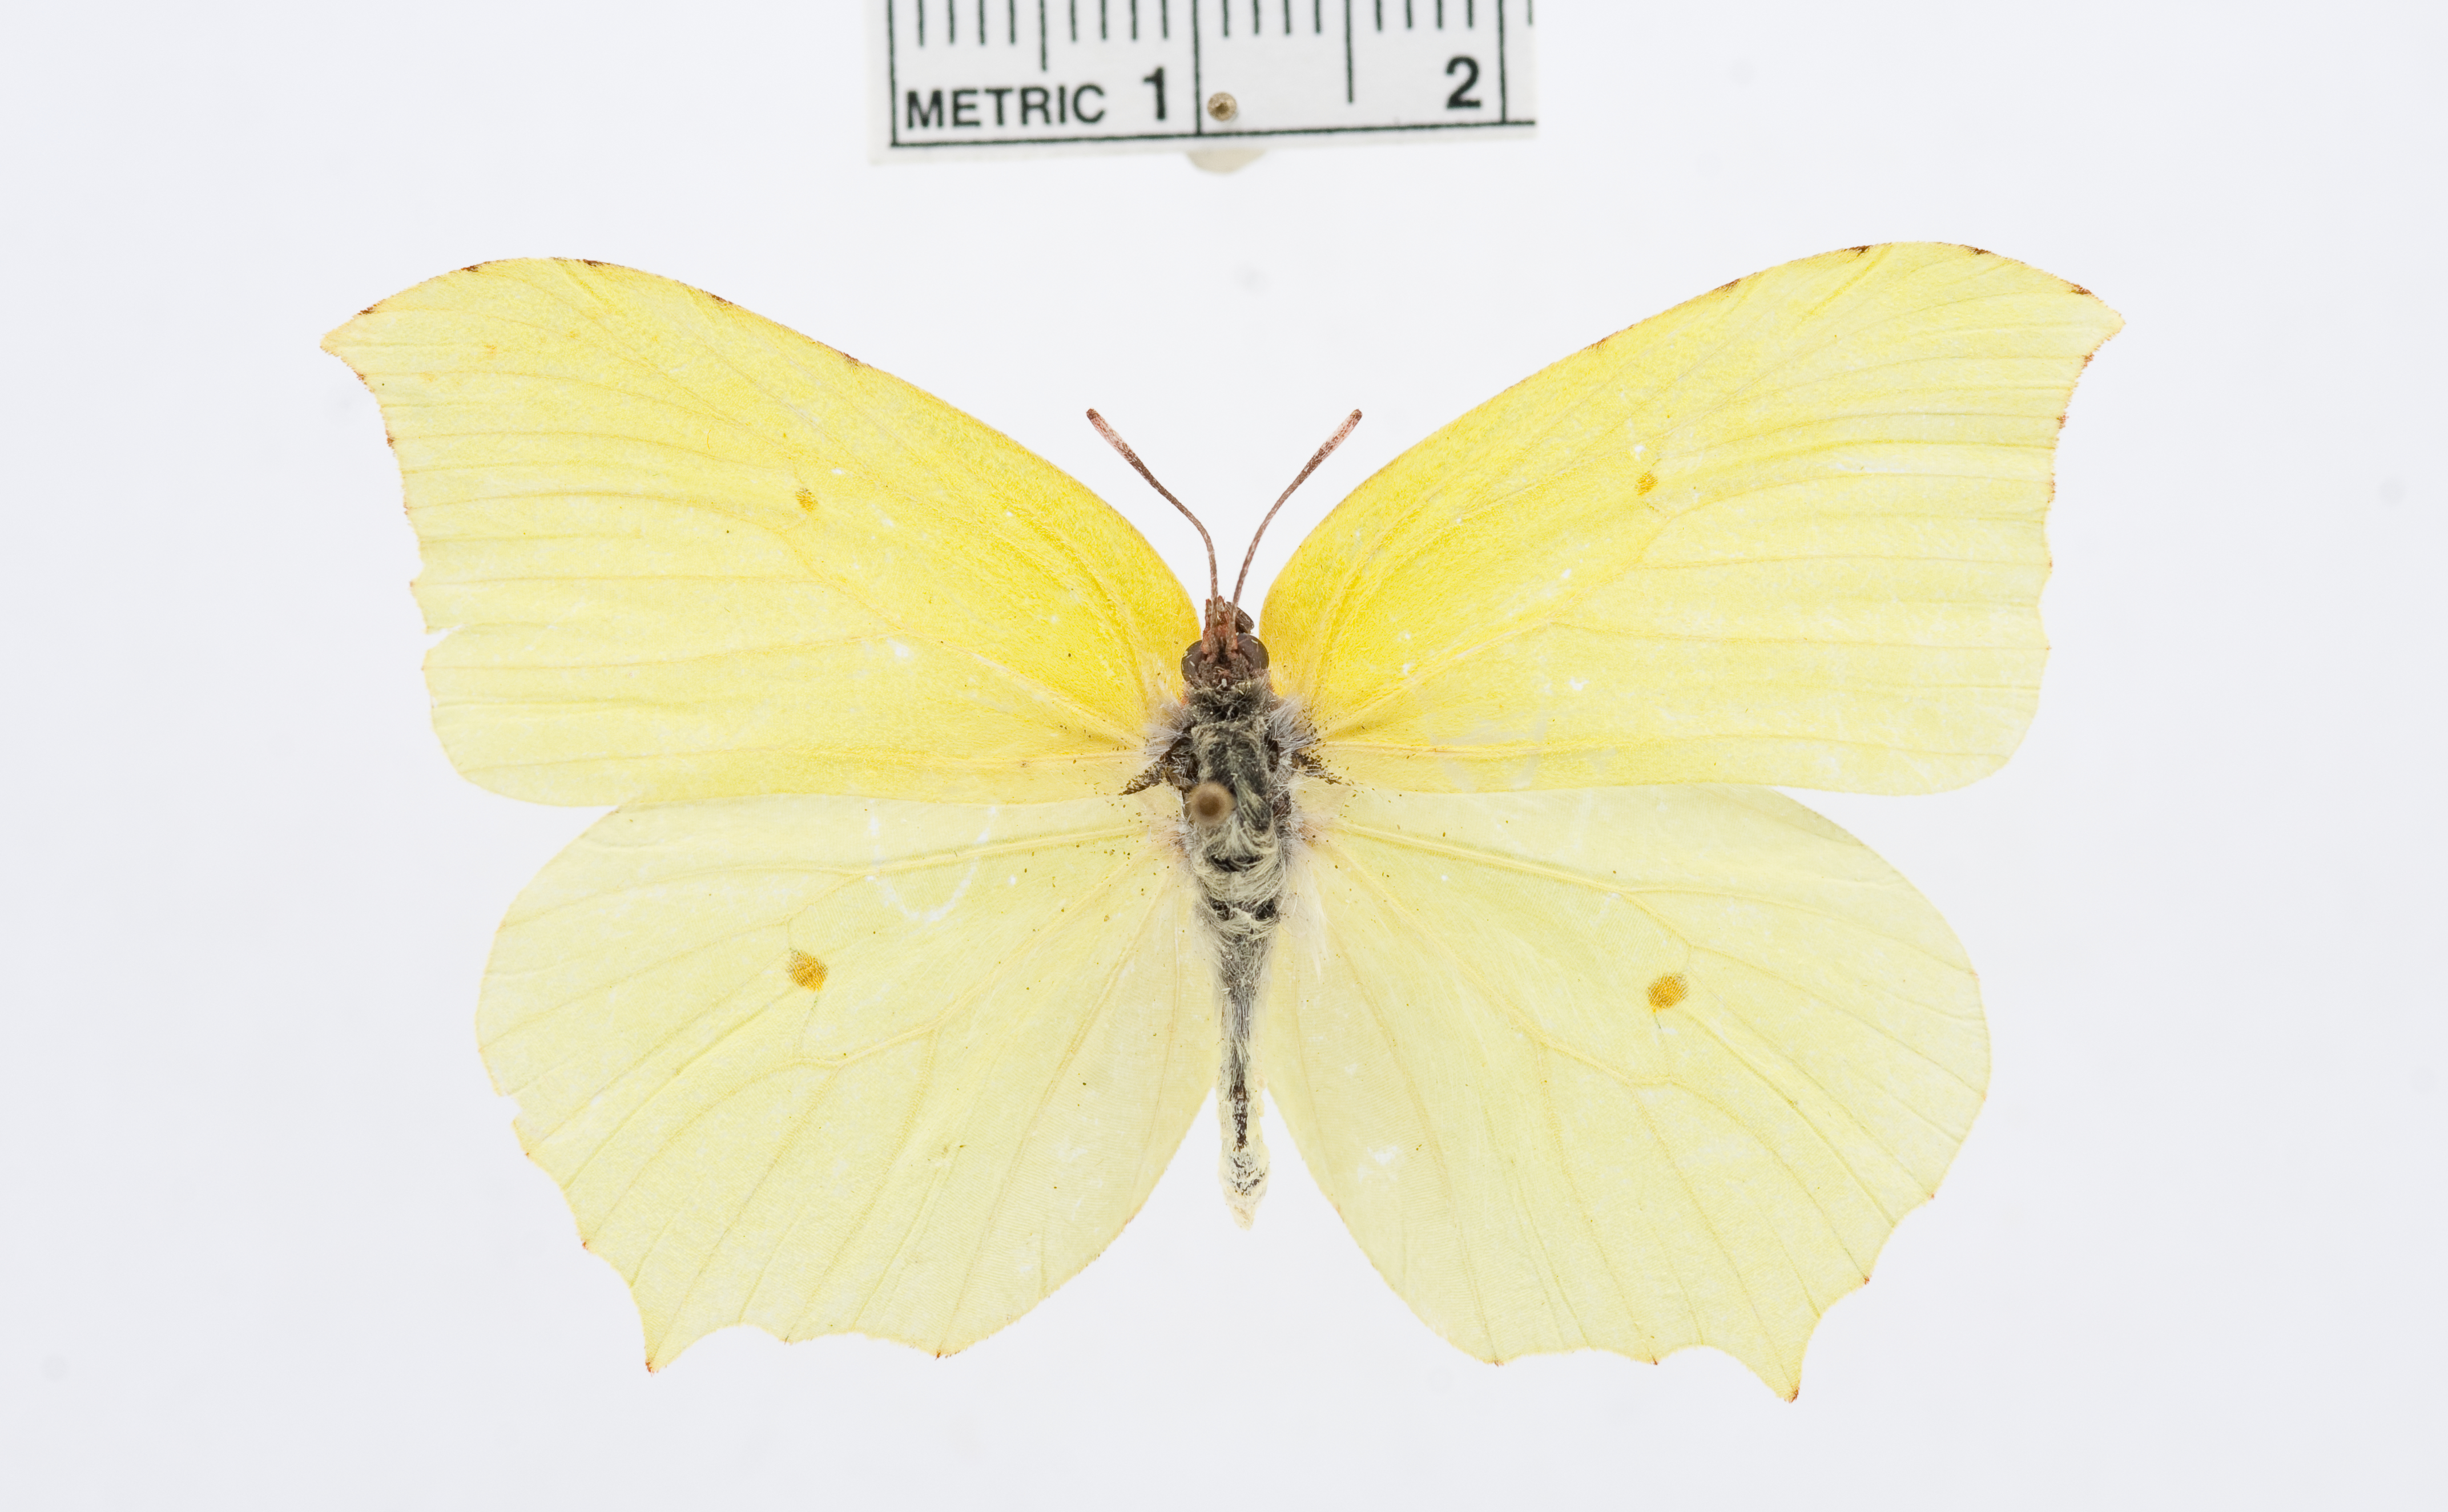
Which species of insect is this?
Gonepteryx favinosa
